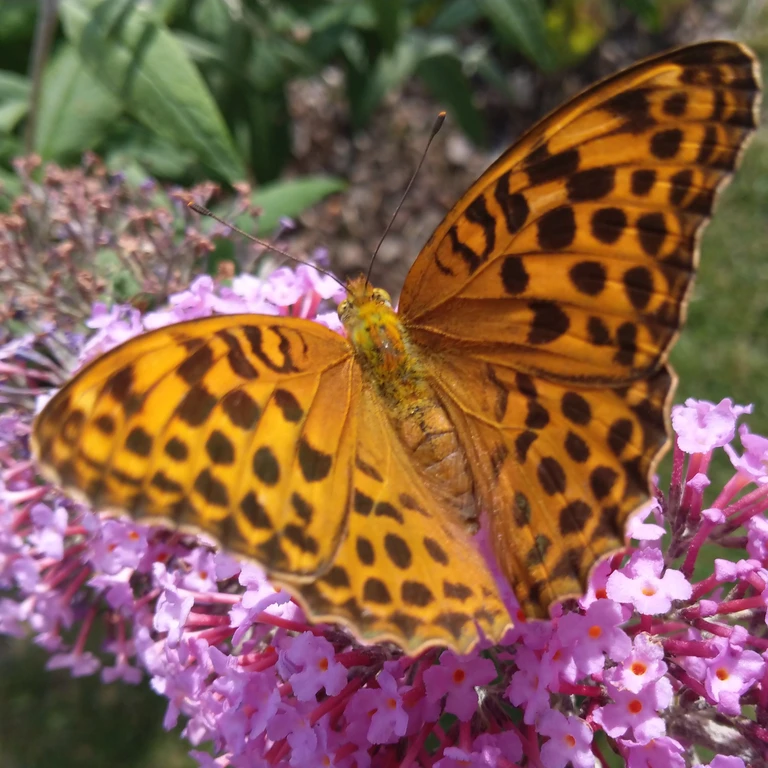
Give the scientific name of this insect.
Argynnis paphia
